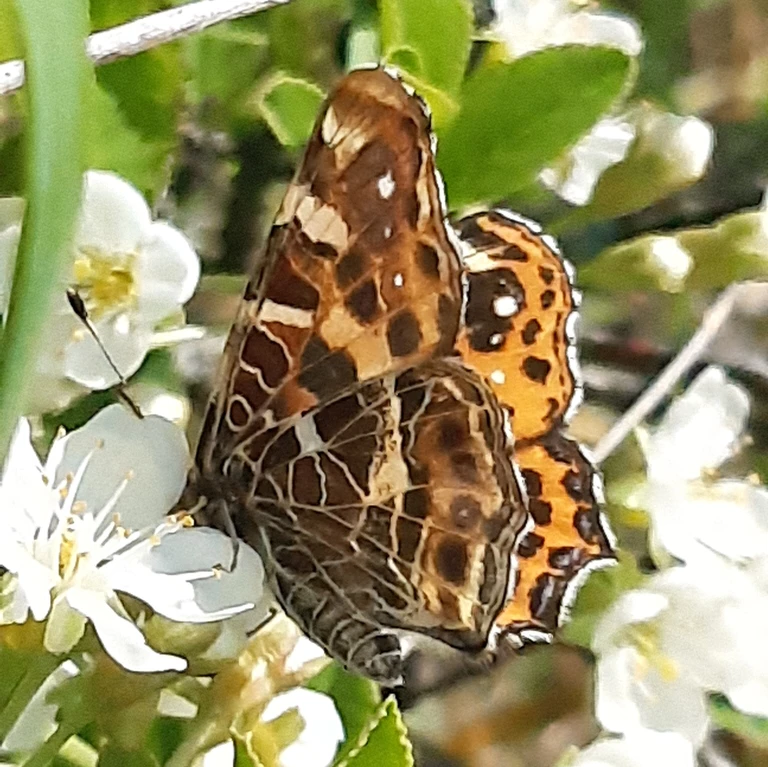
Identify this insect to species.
Araschnia levana
